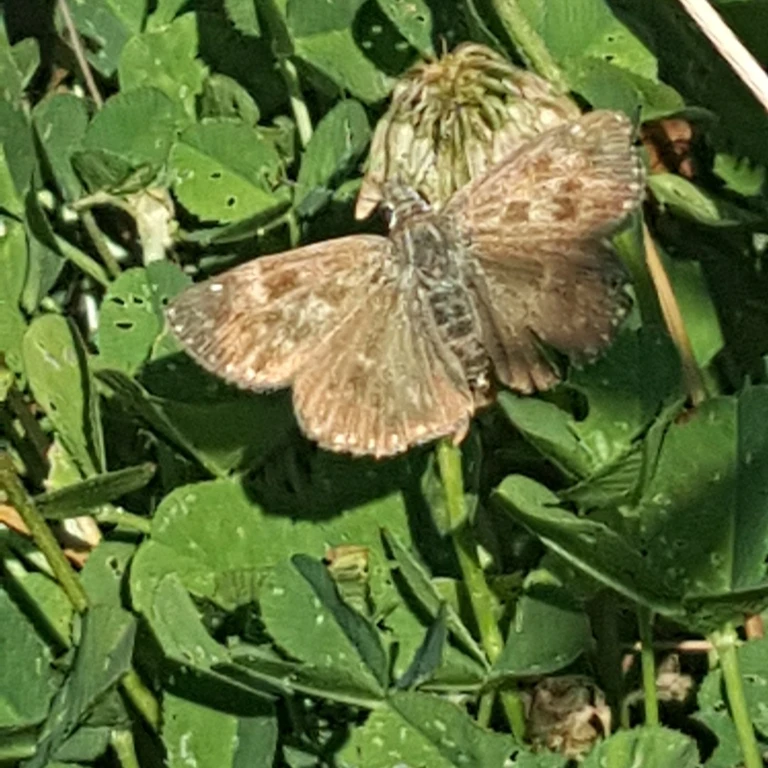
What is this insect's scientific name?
Erynnis tages
